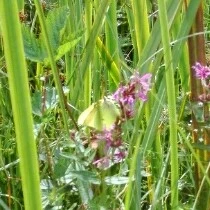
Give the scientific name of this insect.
Gonepteryx rhamni
